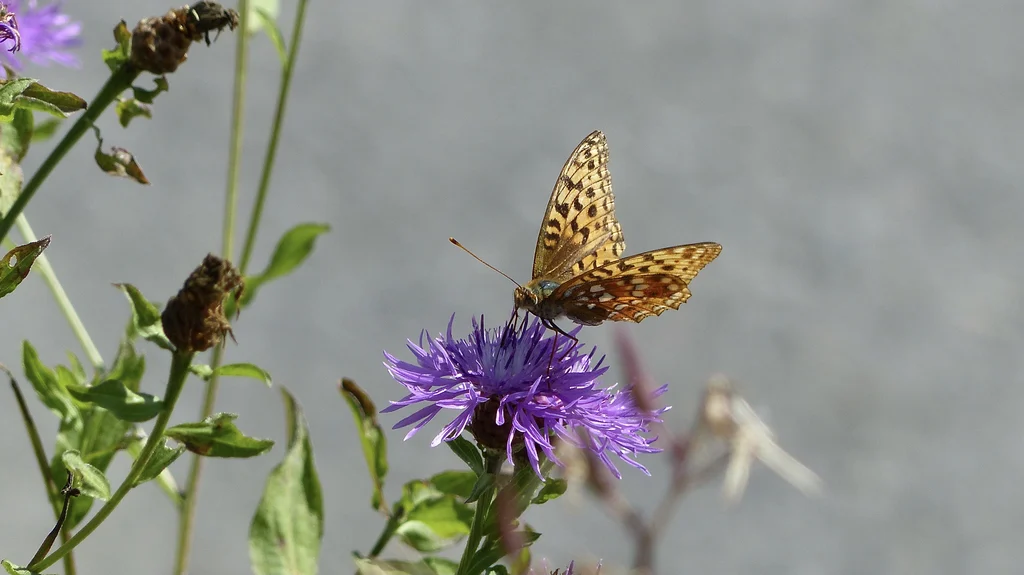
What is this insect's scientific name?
Fabriciana adippe
